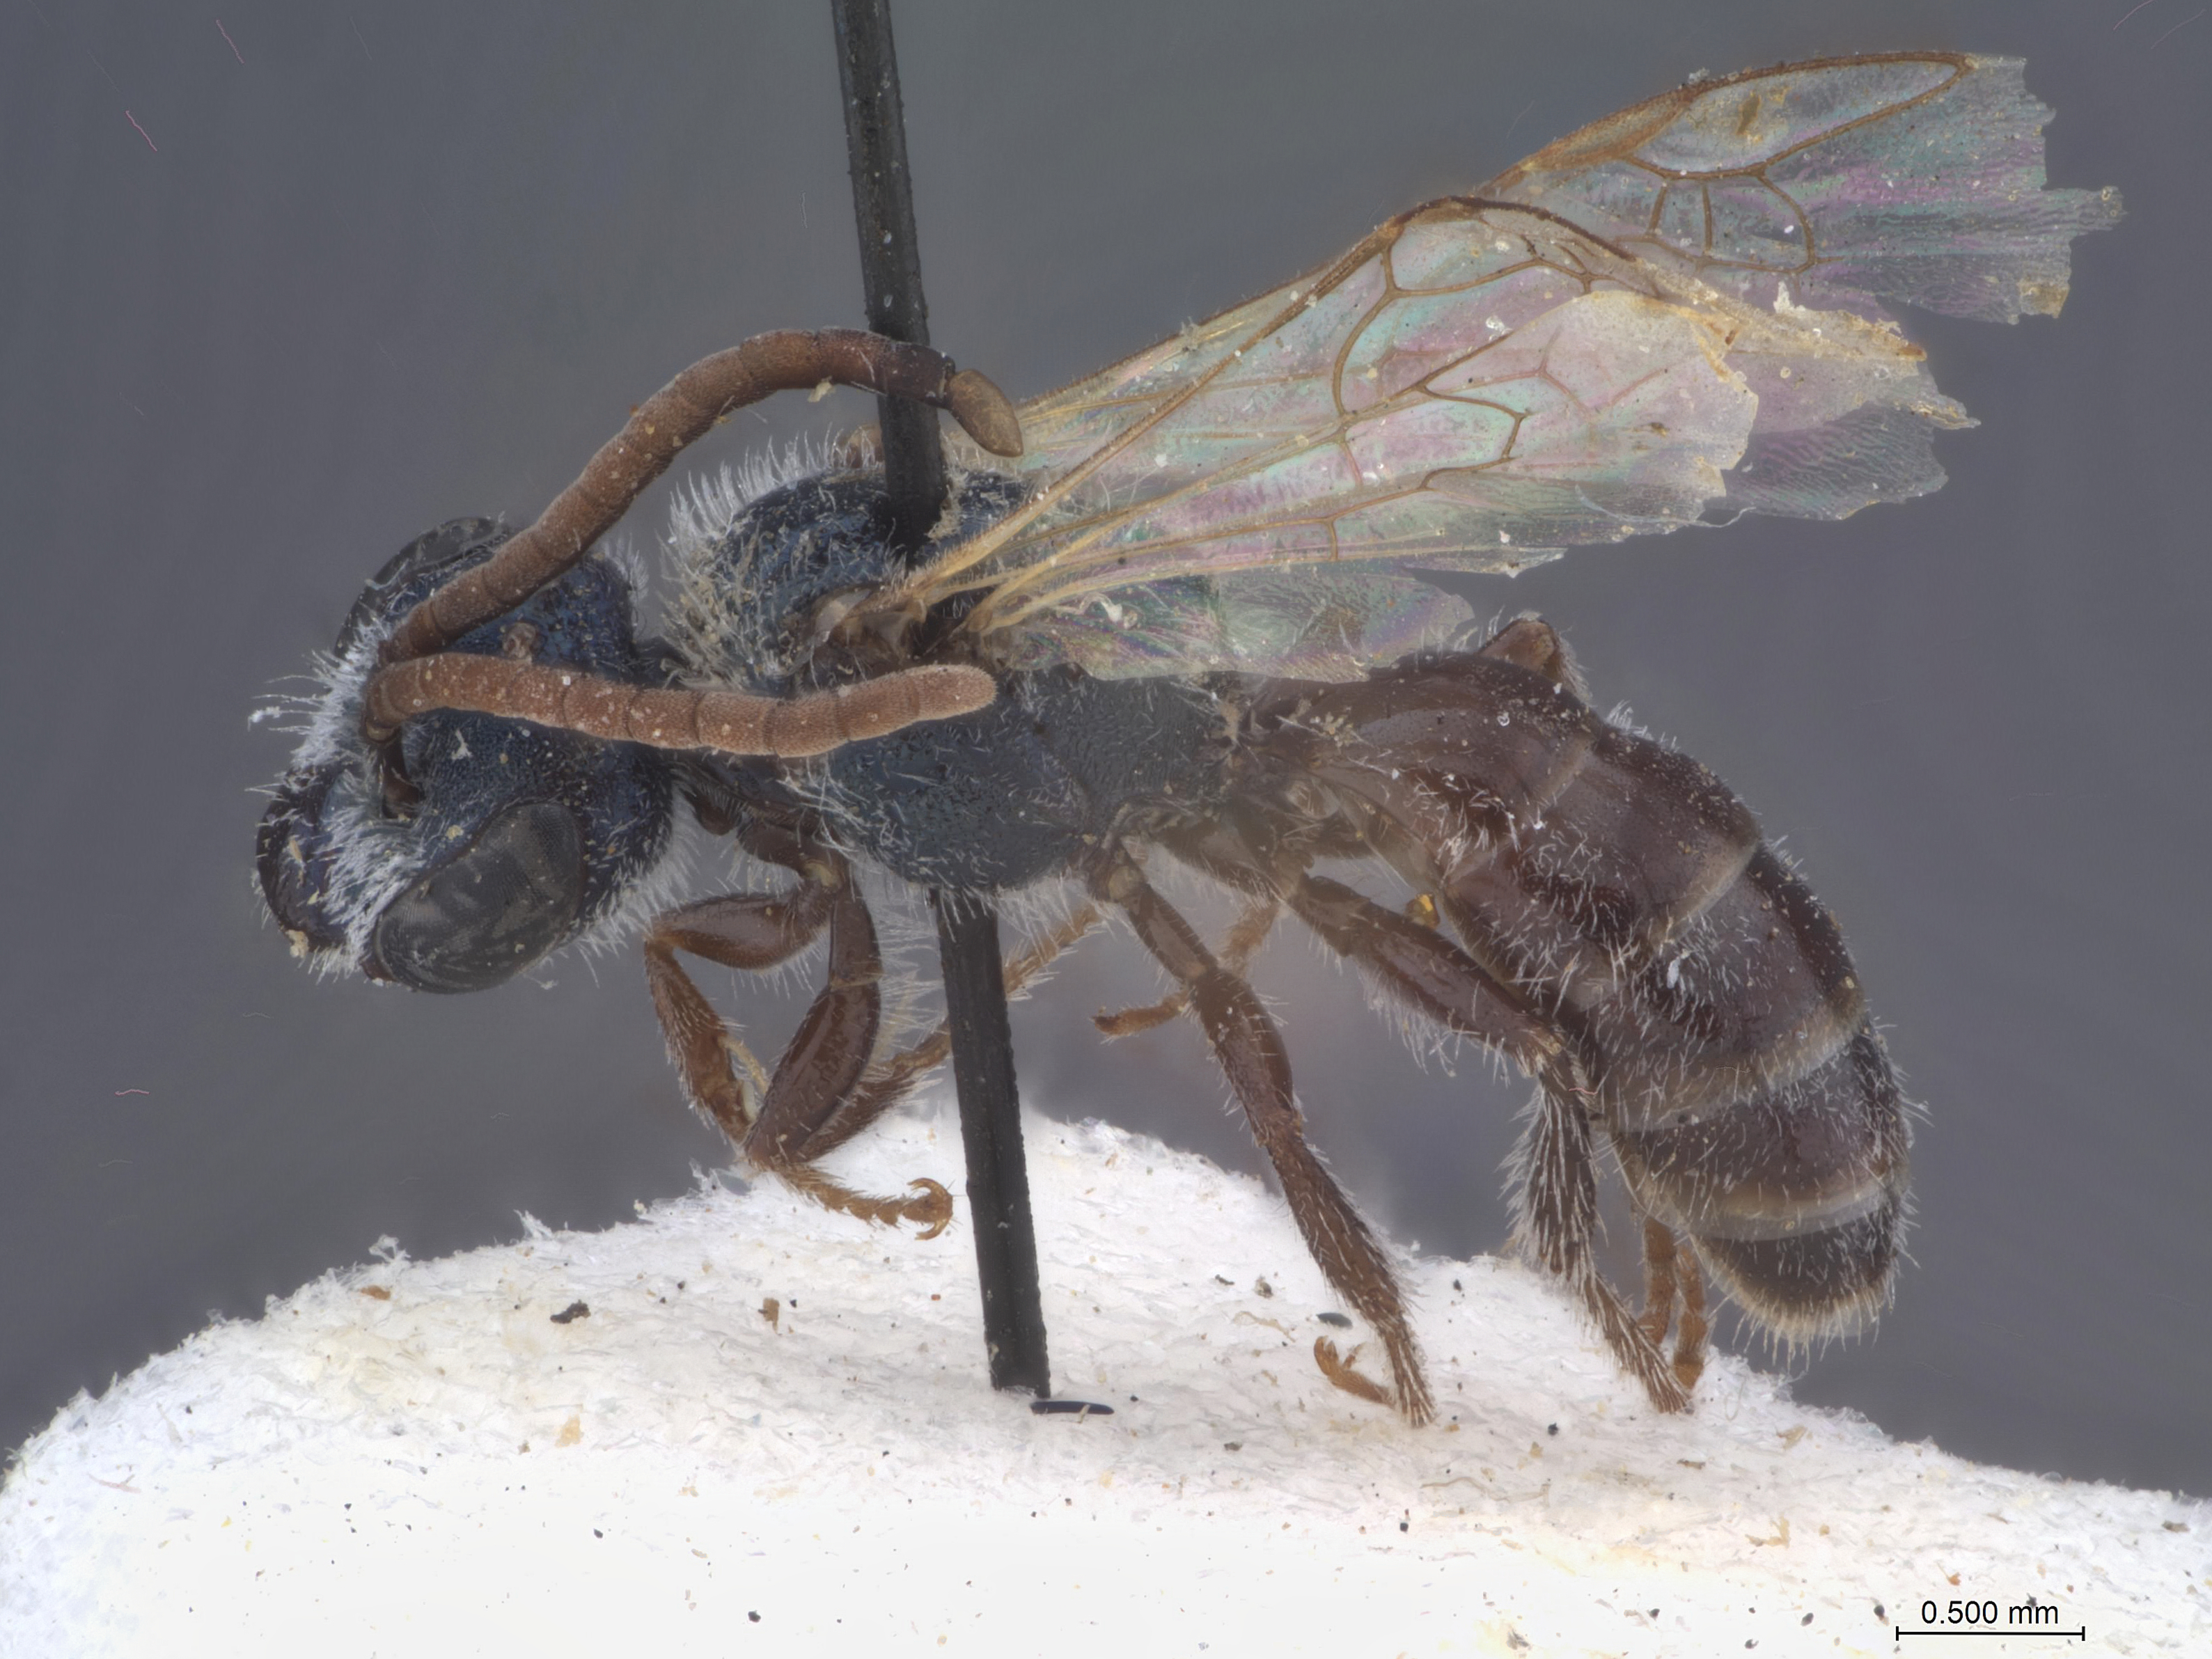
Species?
Halictus pensitus
